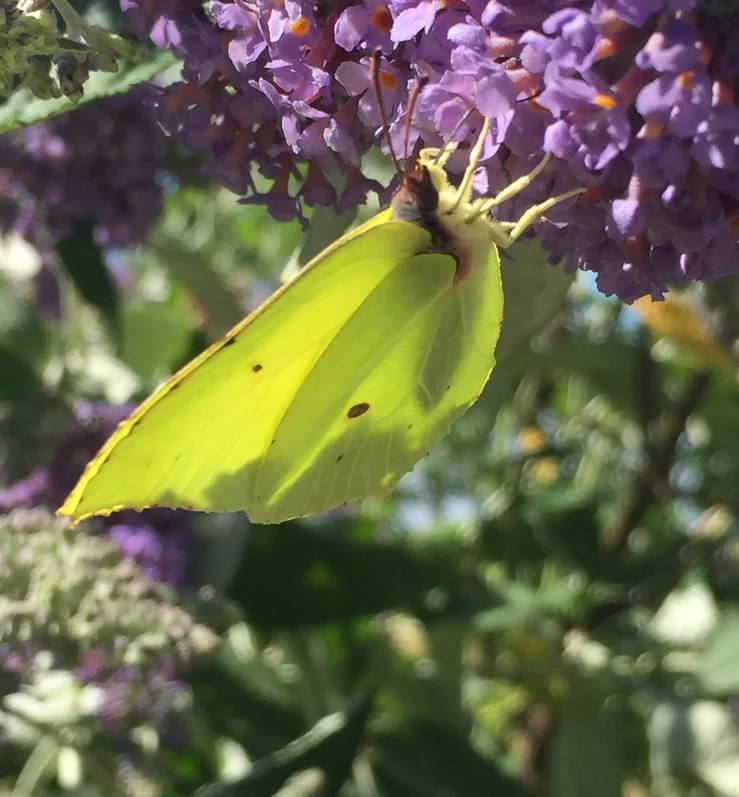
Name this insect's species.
Gonepteryx rhamni
